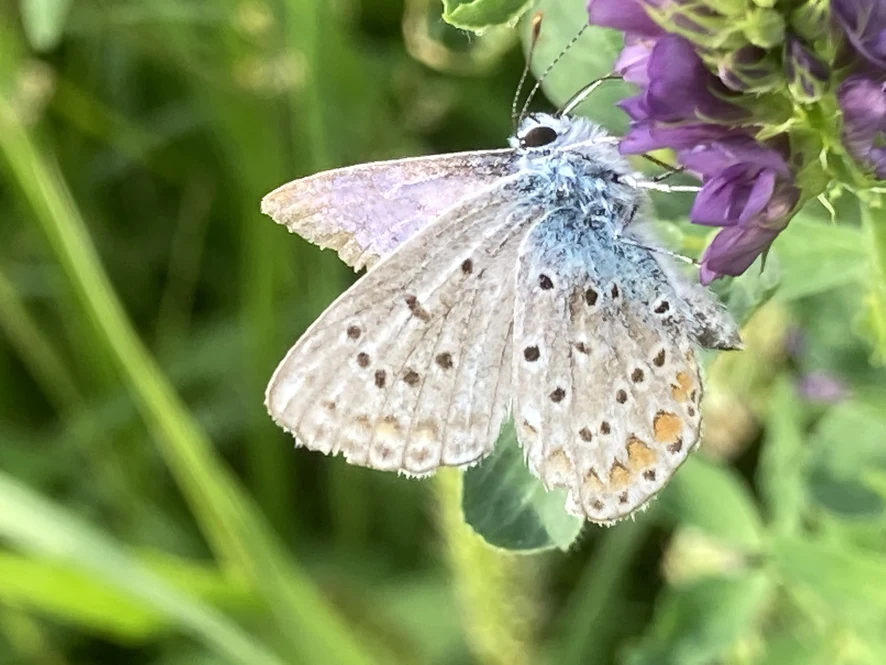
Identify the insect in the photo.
Polyommatus icarus
